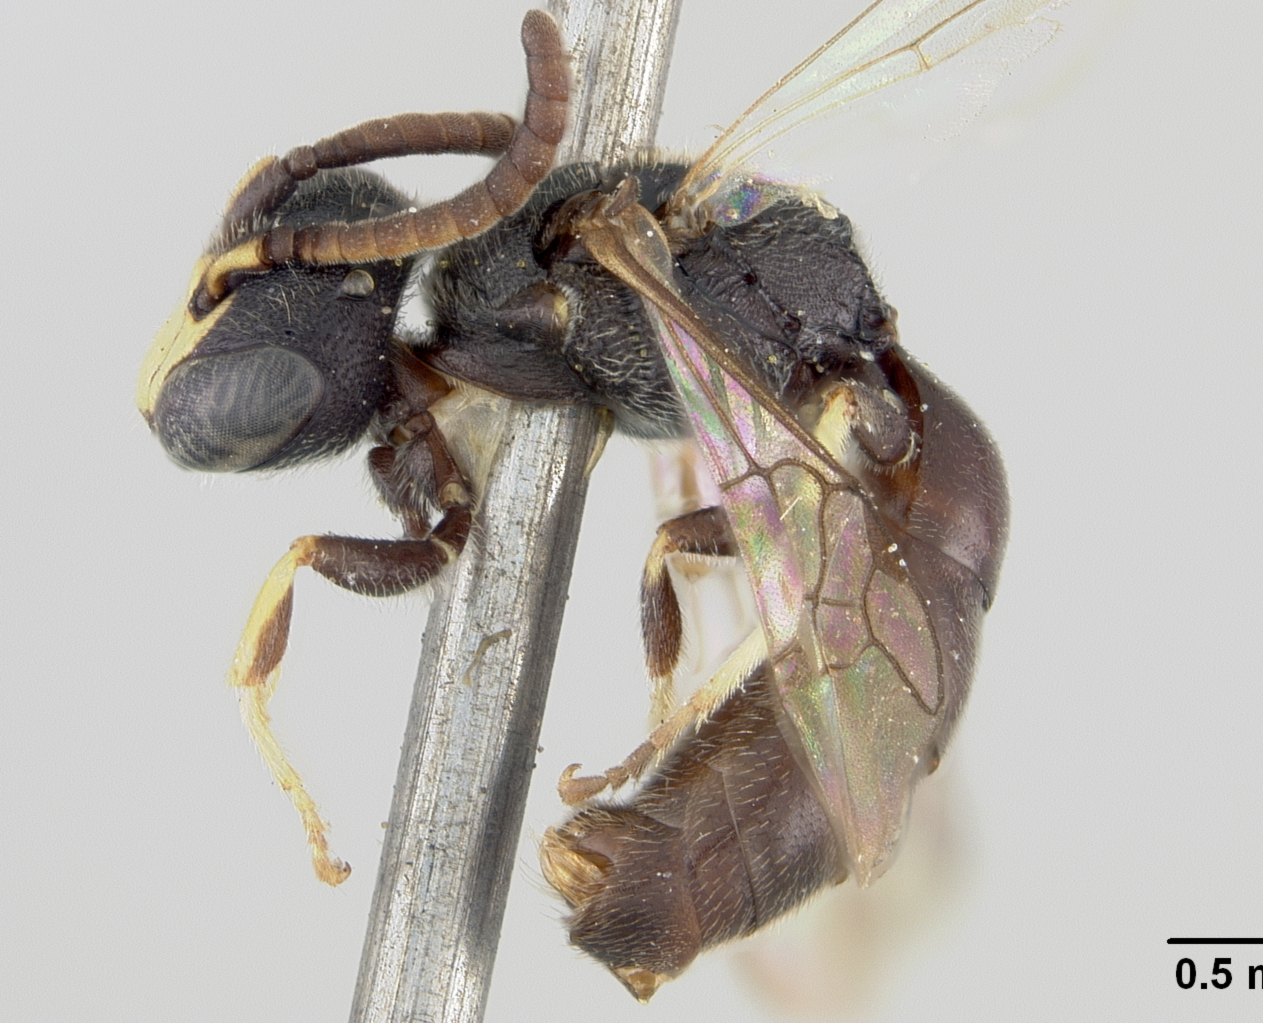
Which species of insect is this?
Prosopis pasadenae
